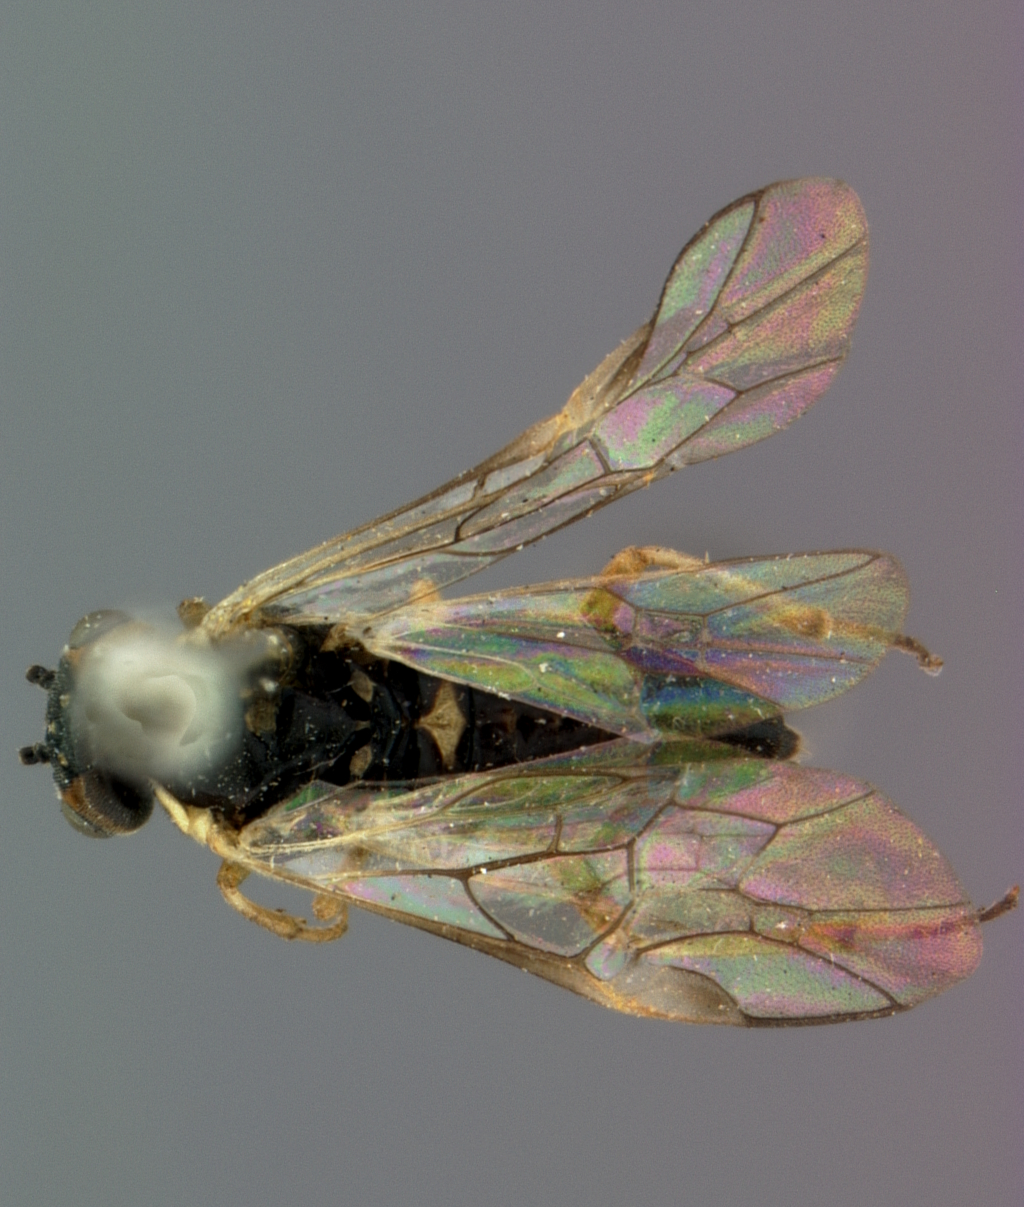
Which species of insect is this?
Pontania foveata
